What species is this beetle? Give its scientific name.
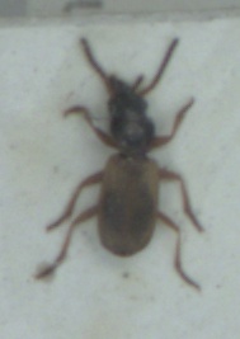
Bembidion laterale
